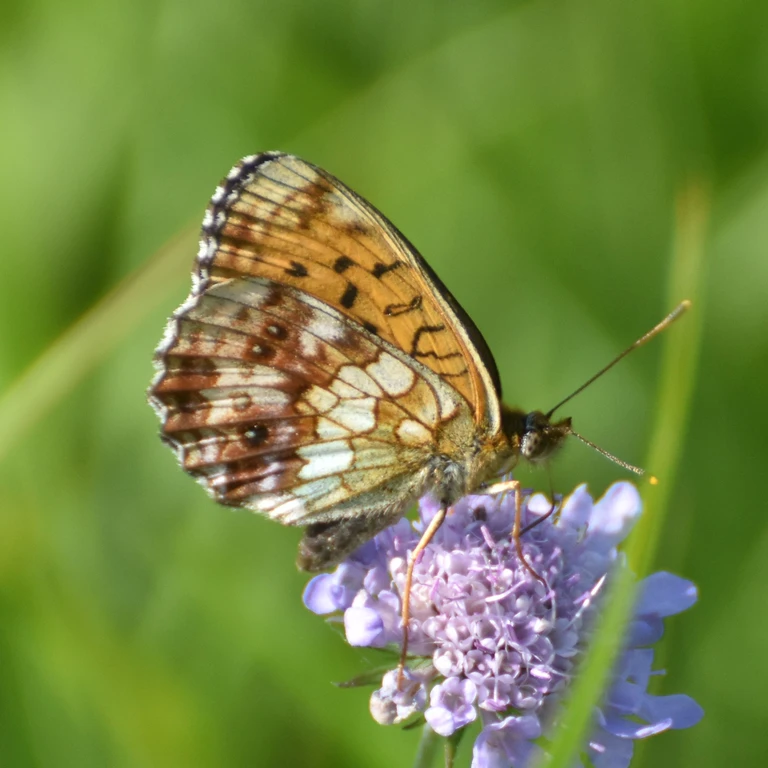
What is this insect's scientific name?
Brenthis ino
